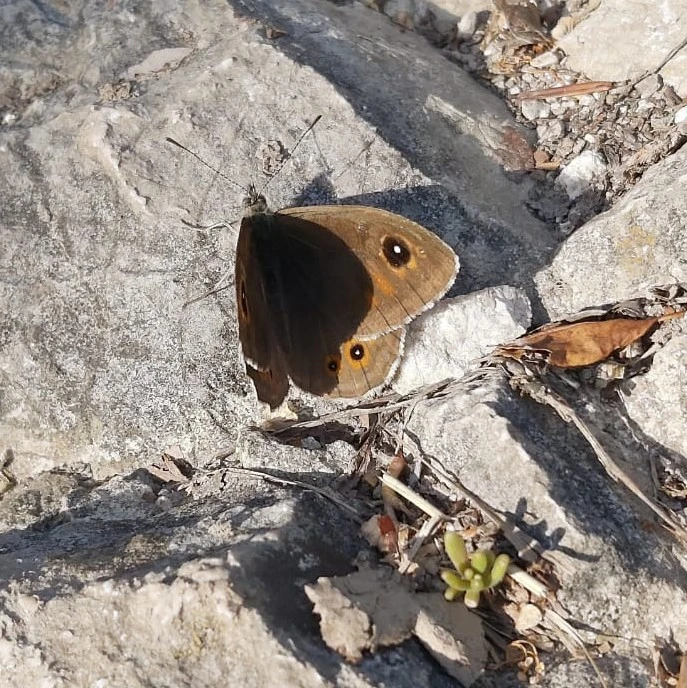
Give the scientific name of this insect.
Lasiommata maera (also Pararge maera)
